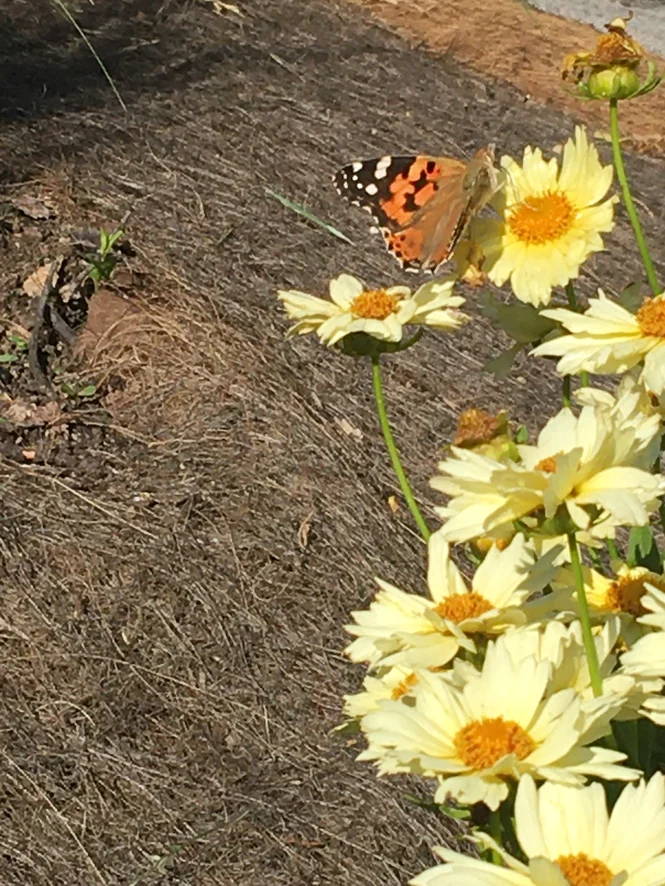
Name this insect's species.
Vanessa cardui
